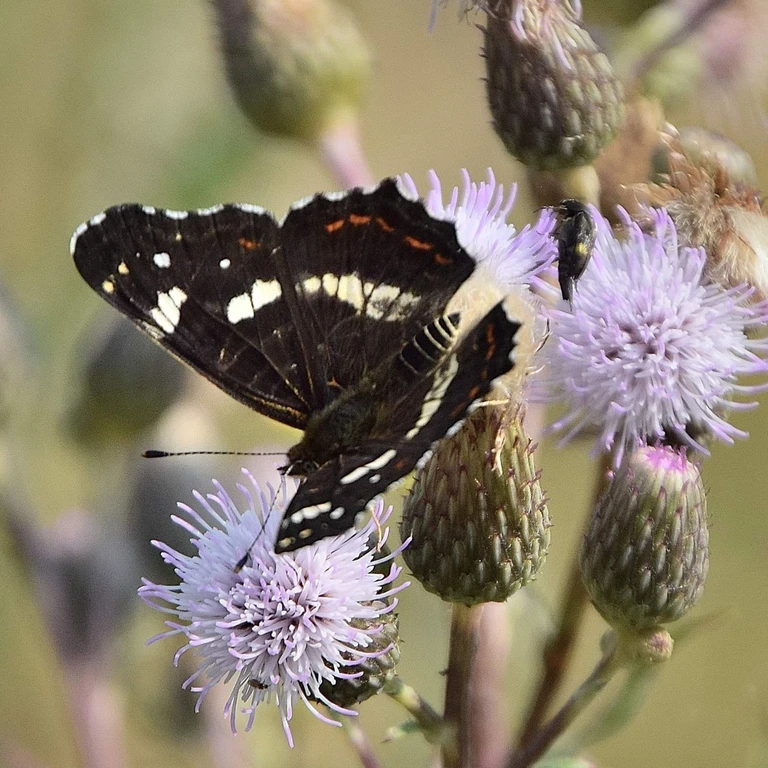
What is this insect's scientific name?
Araschnia levana
